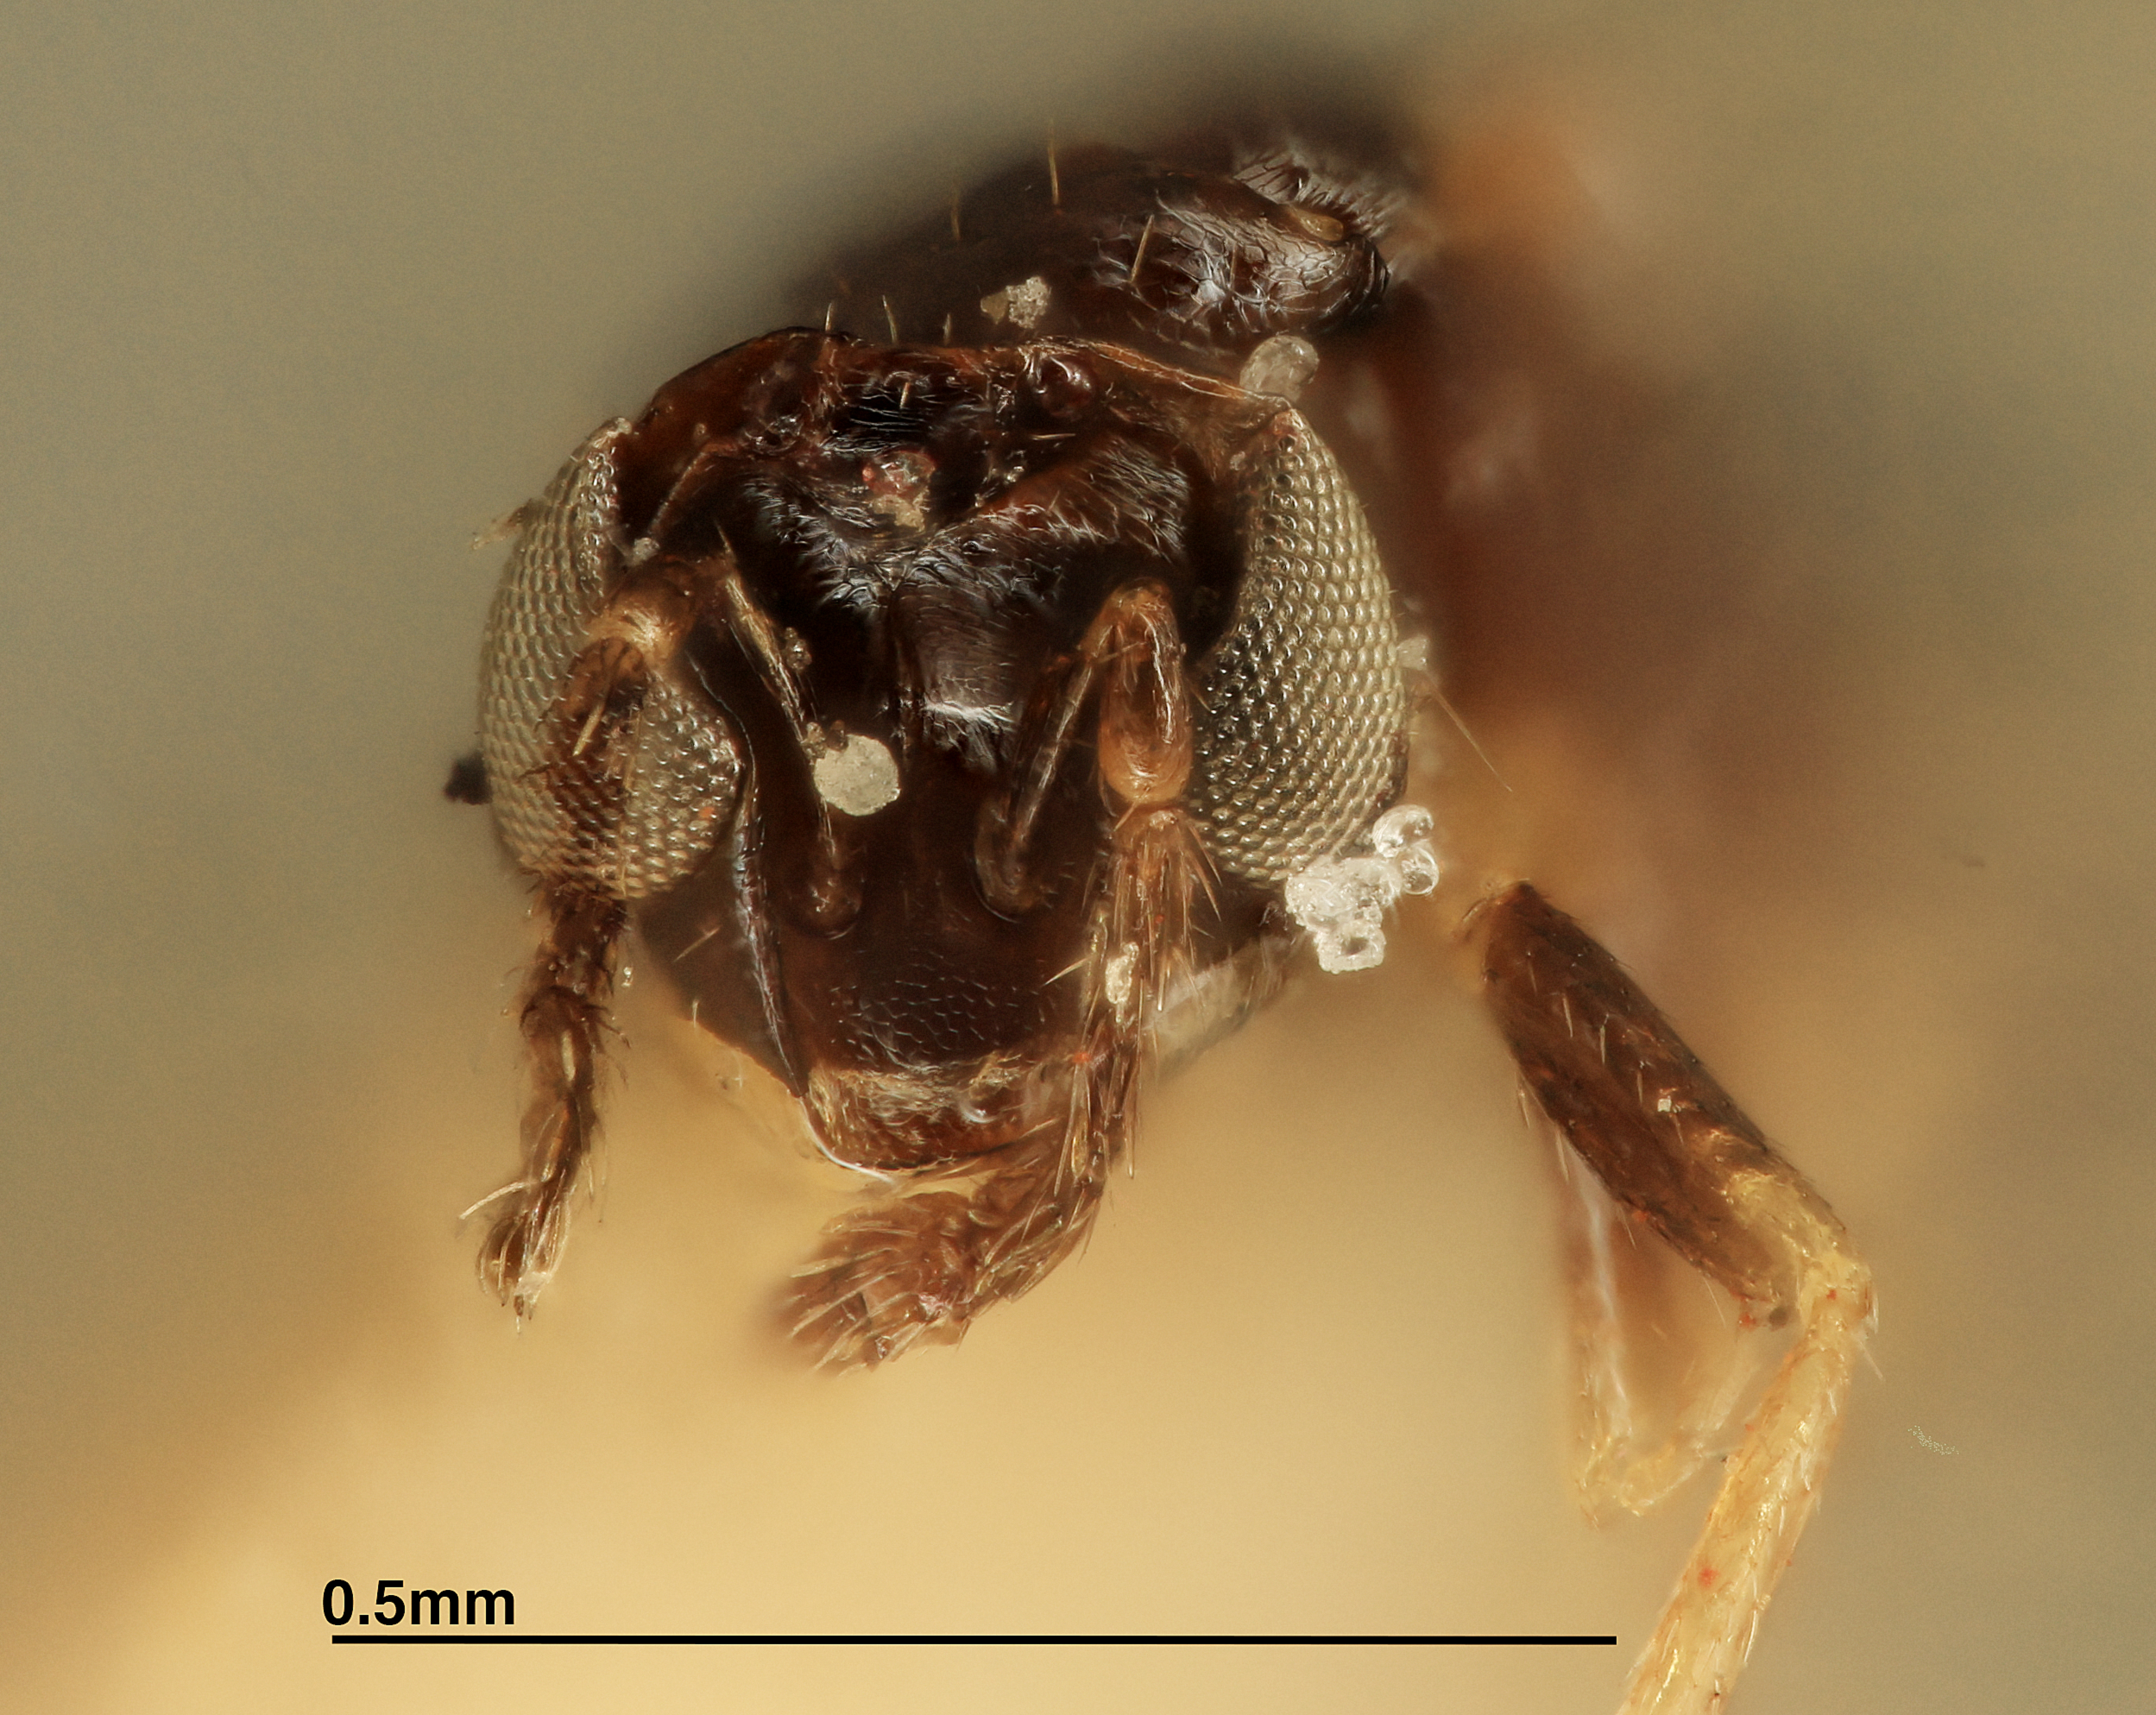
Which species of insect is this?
Tetrastichus silvaticus
